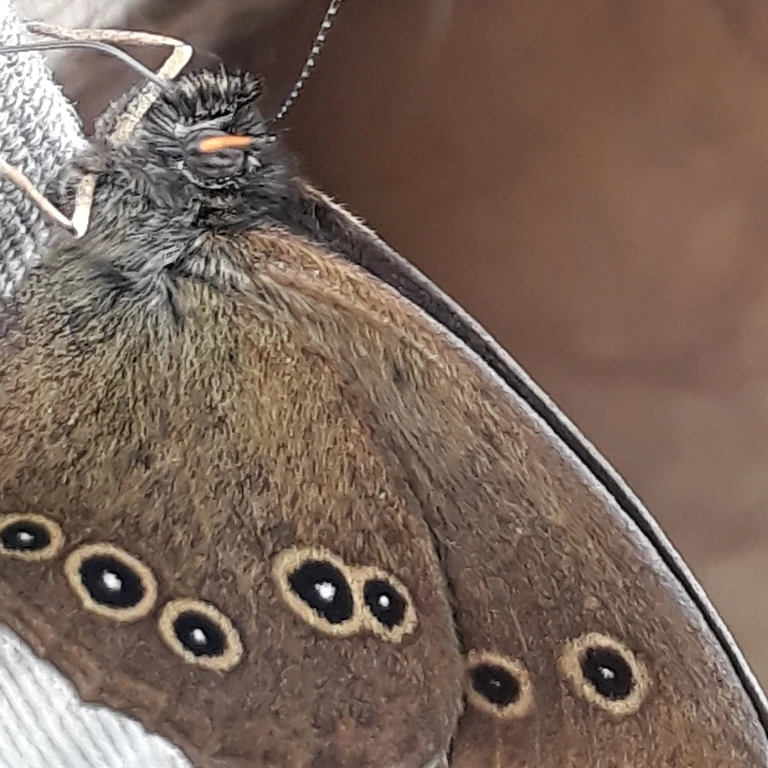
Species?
Aphantopus hyperantus
